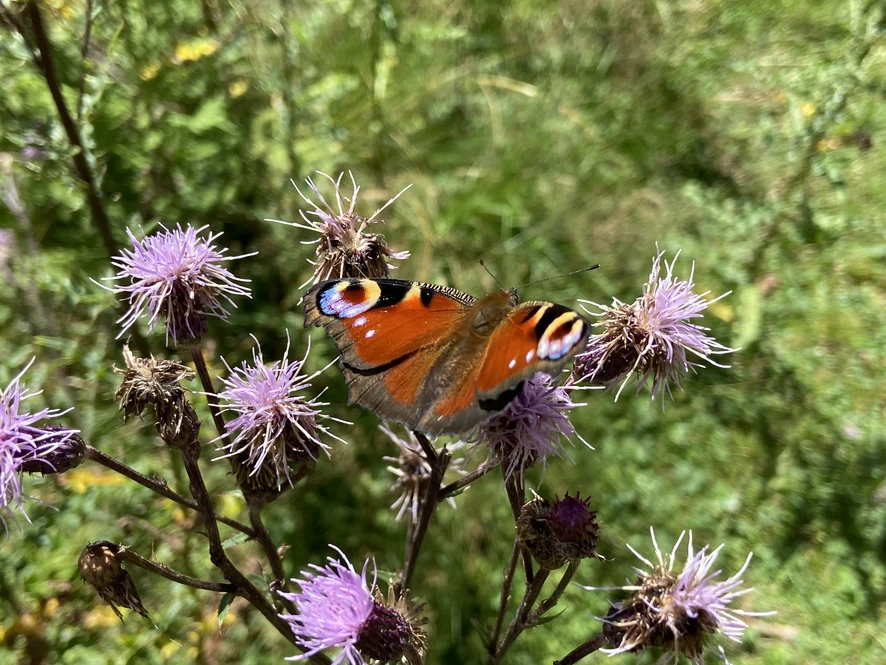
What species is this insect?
Aglais io
